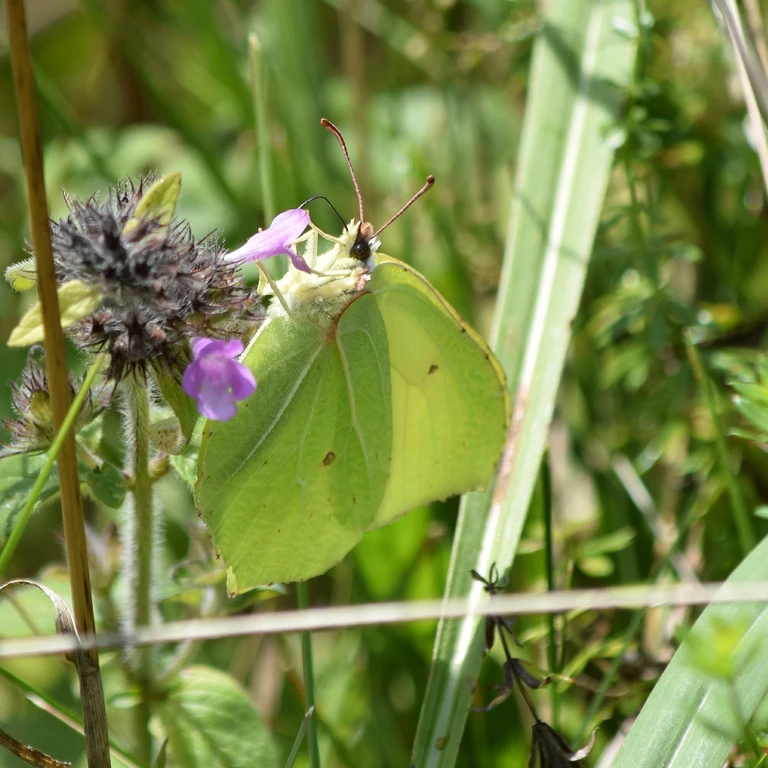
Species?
Gonepteryx rhamni
